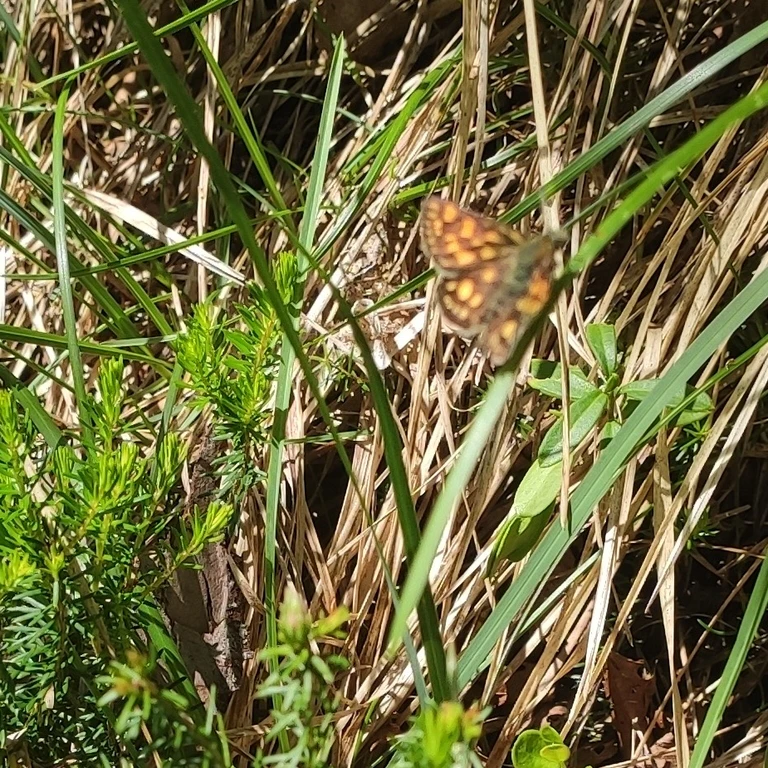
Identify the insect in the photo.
Carterocephalus palaemon
